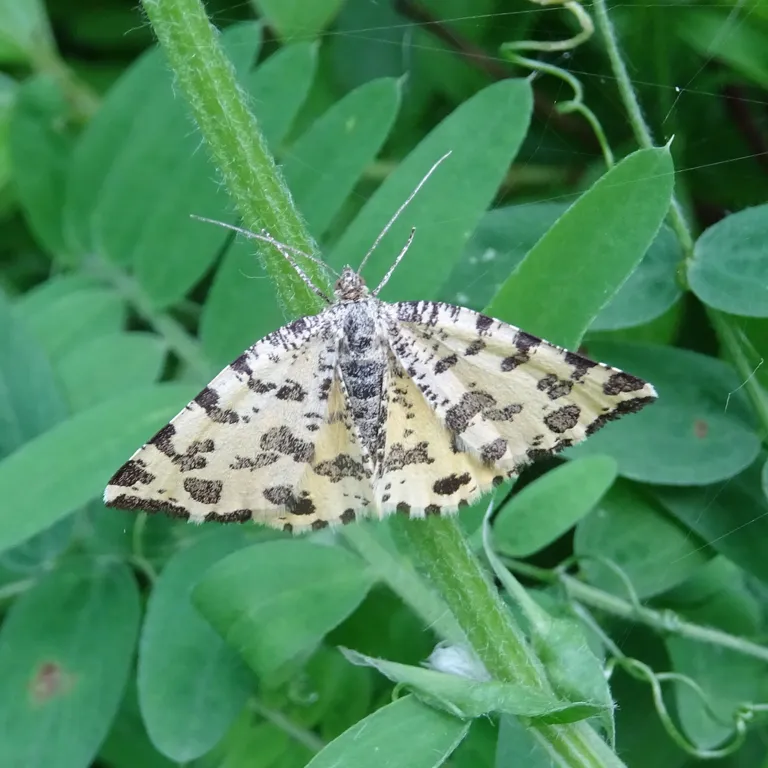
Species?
Pseudopanthera macularia
